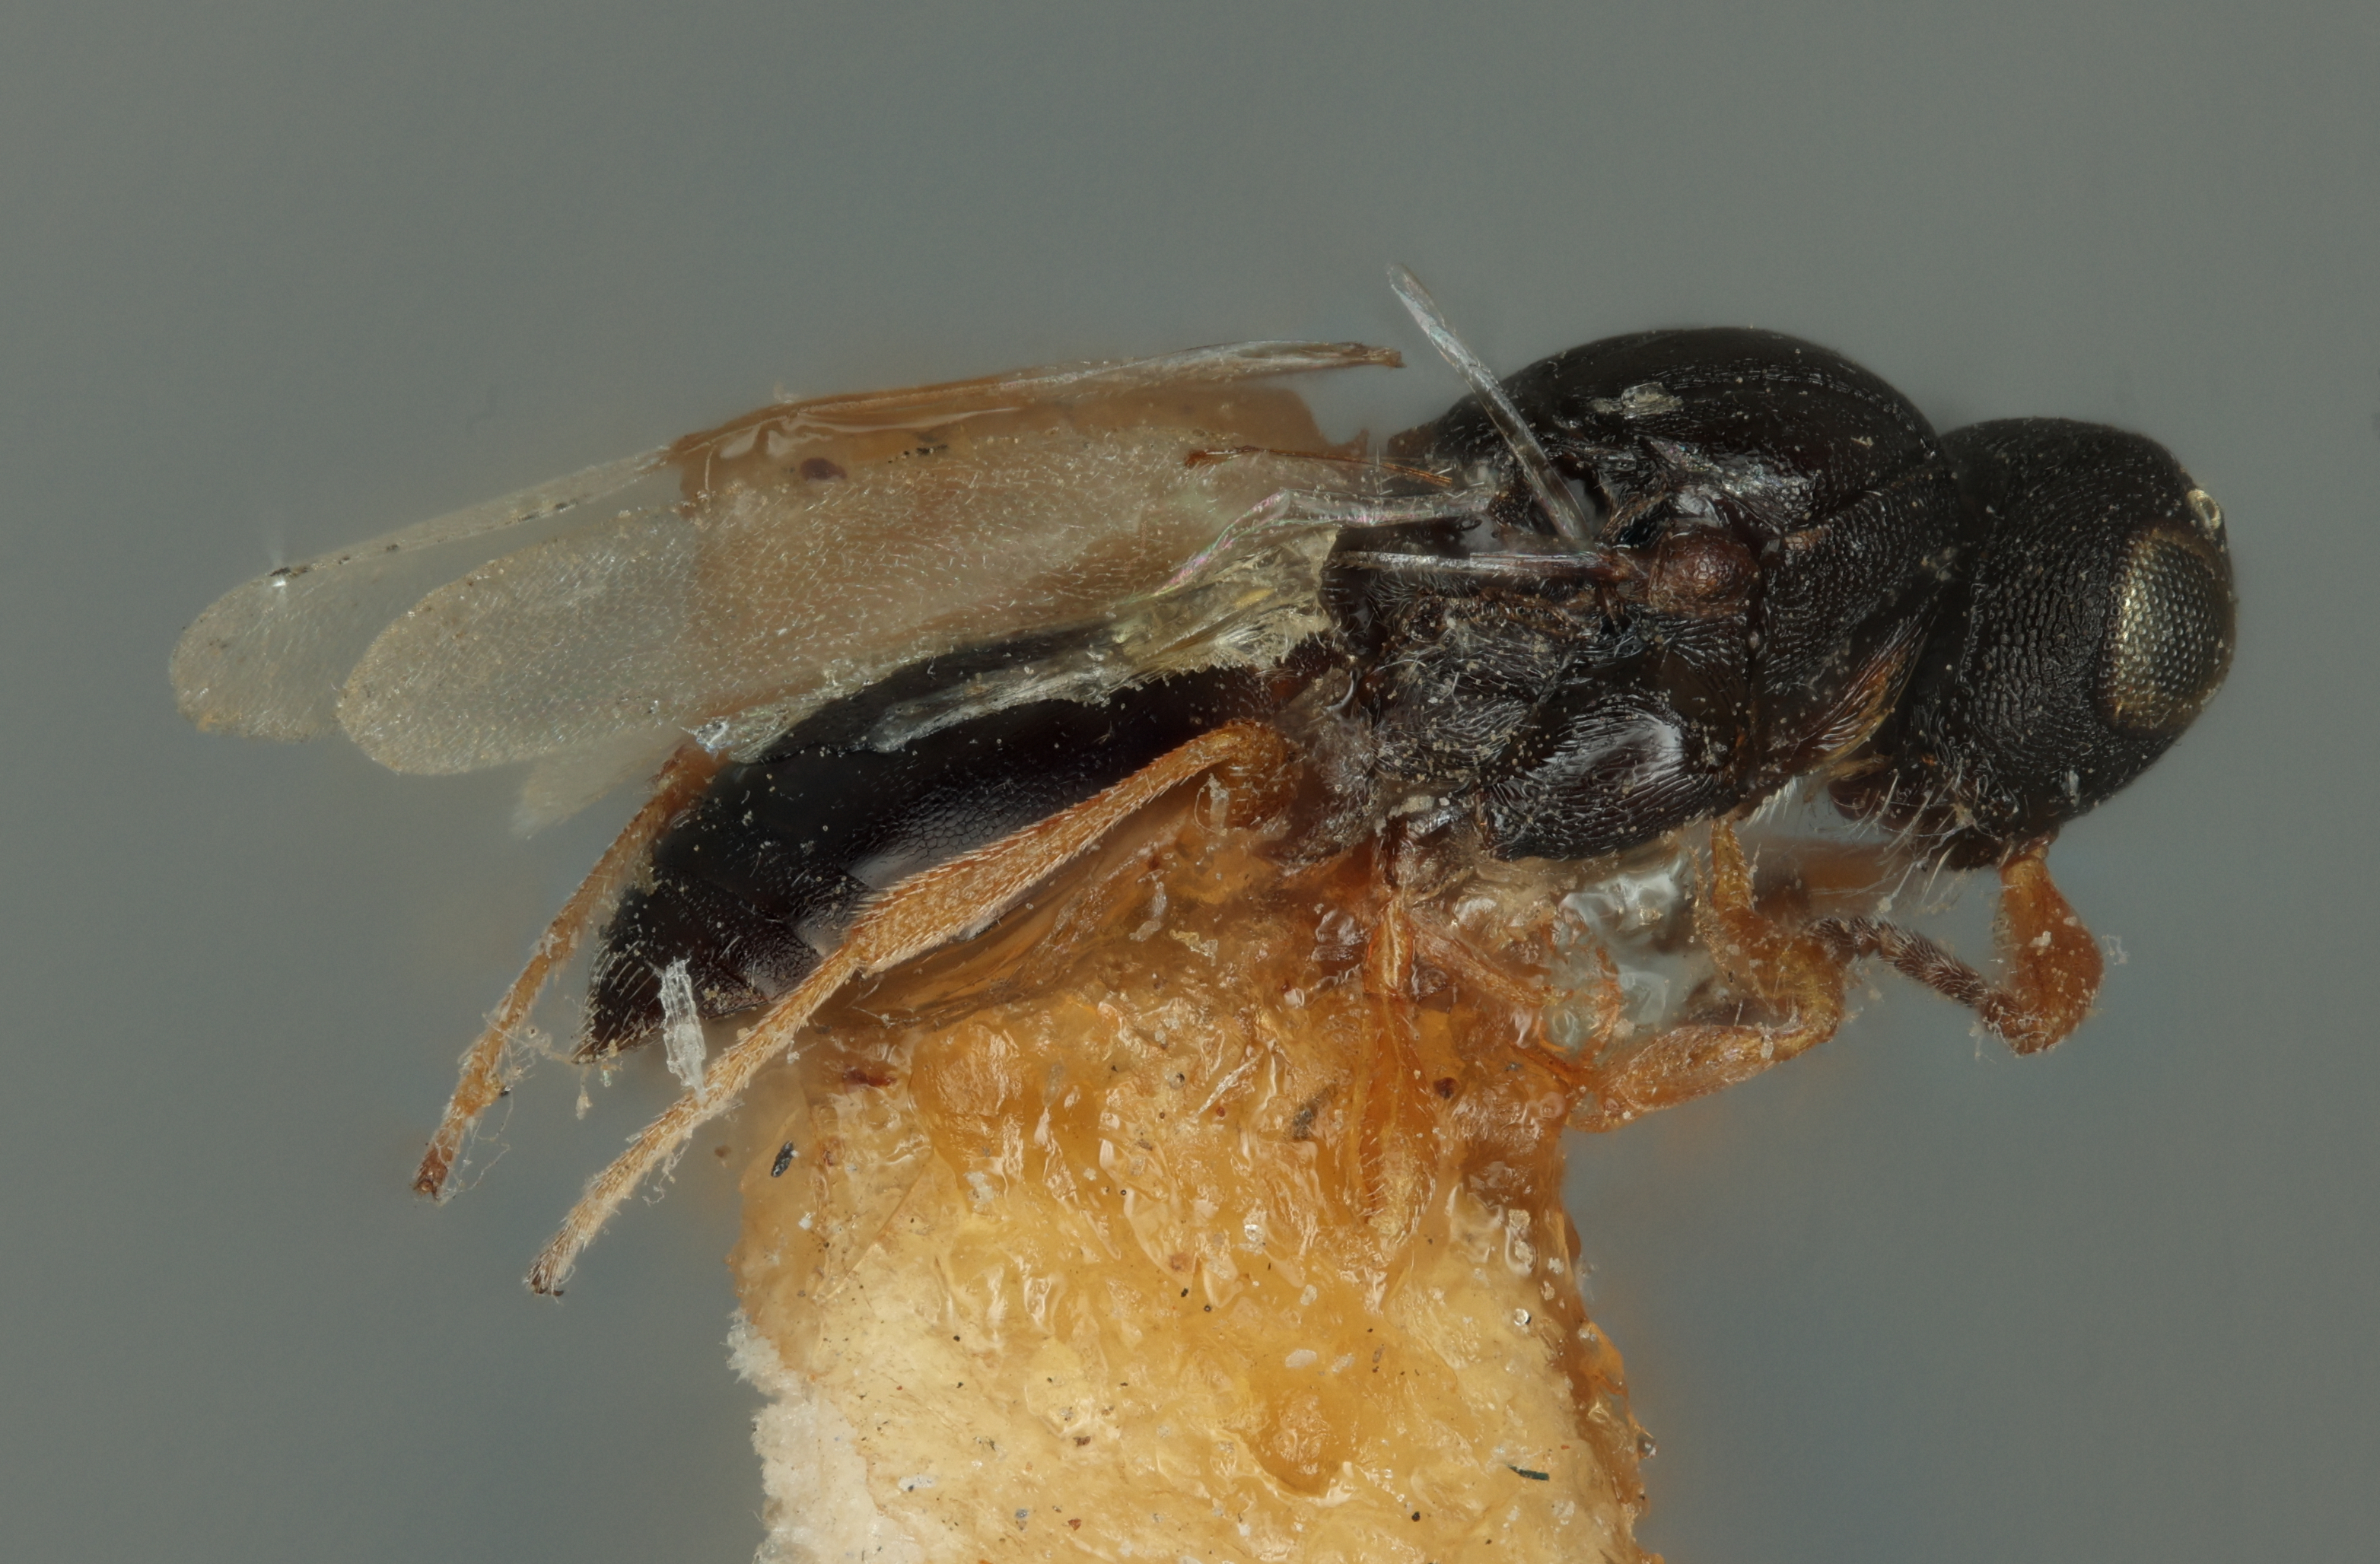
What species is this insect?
Metaclisis belonocnemae
